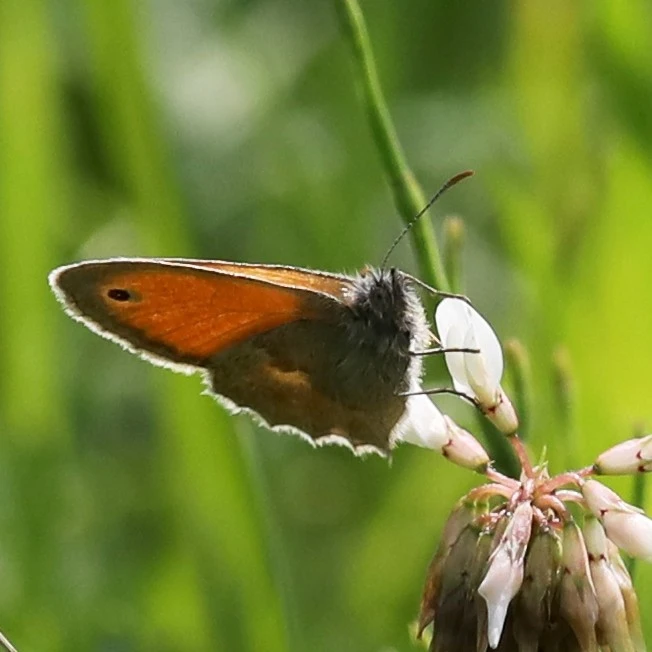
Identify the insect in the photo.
Coenonympha pamphilus
